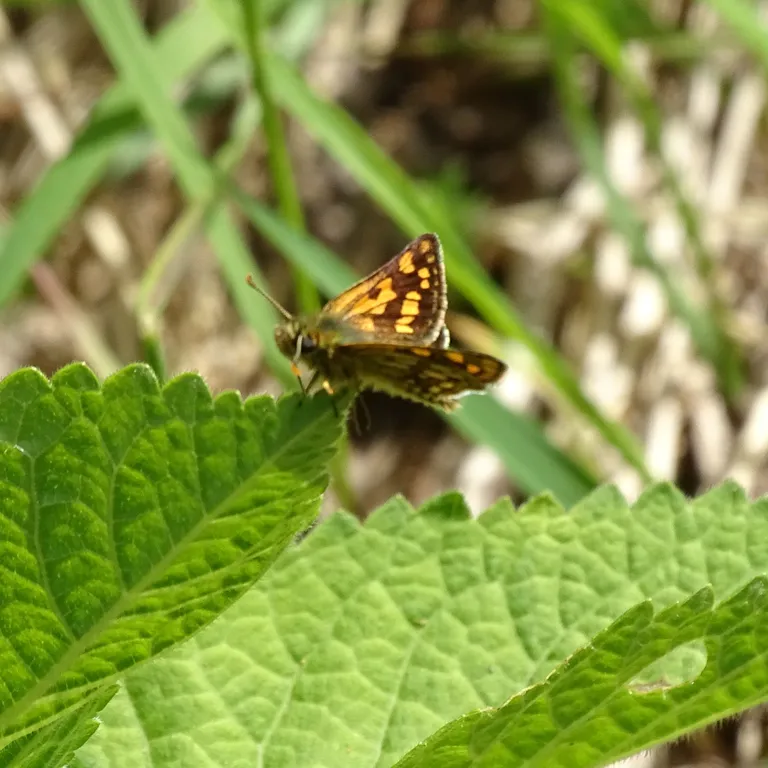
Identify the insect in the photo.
Carterocephalus palaemon
